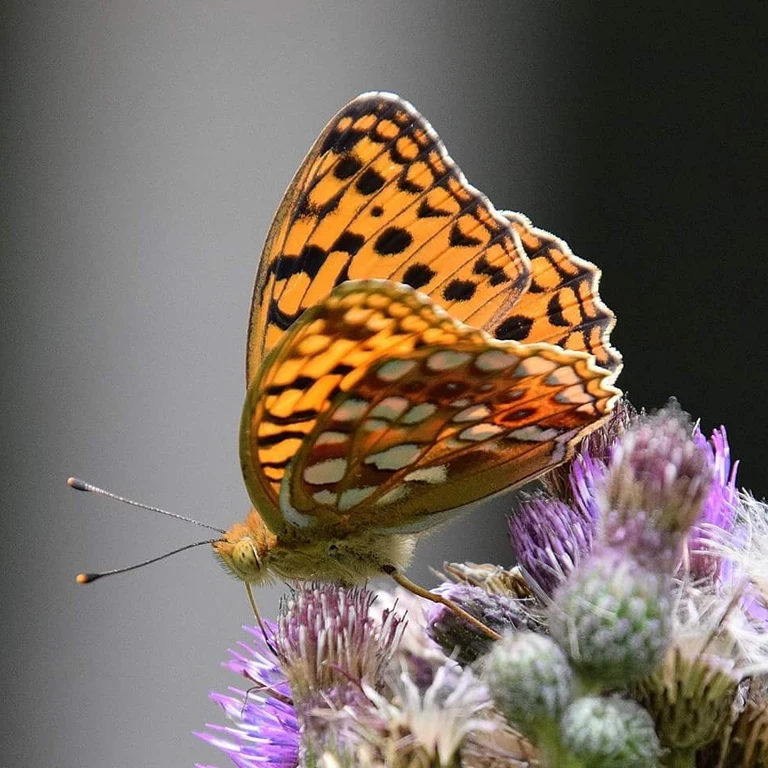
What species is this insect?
Fabriciana adippe
